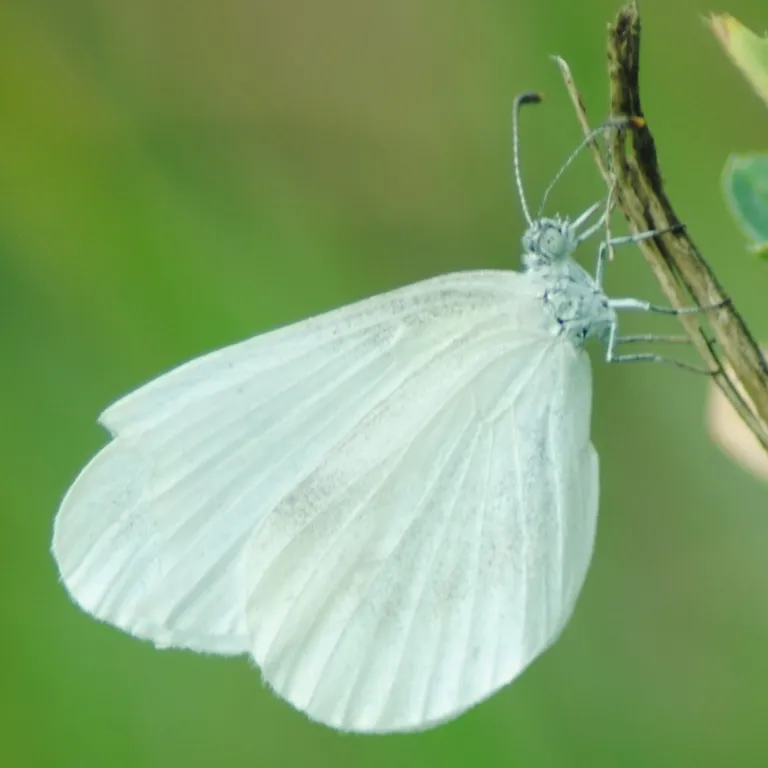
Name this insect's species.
Leptidea sinapis/juvernica
